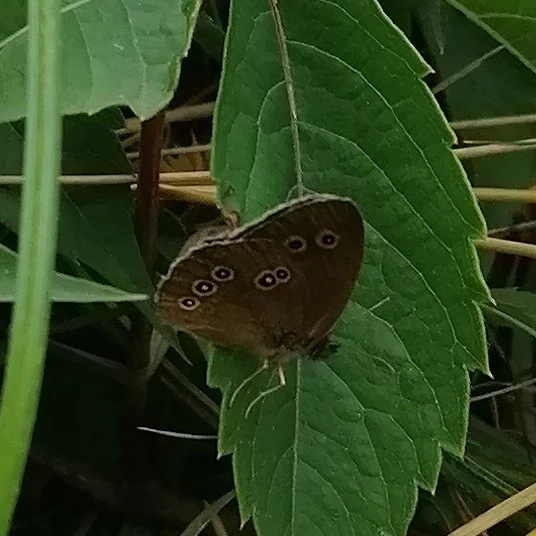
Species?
Aphantopus hyperantus
